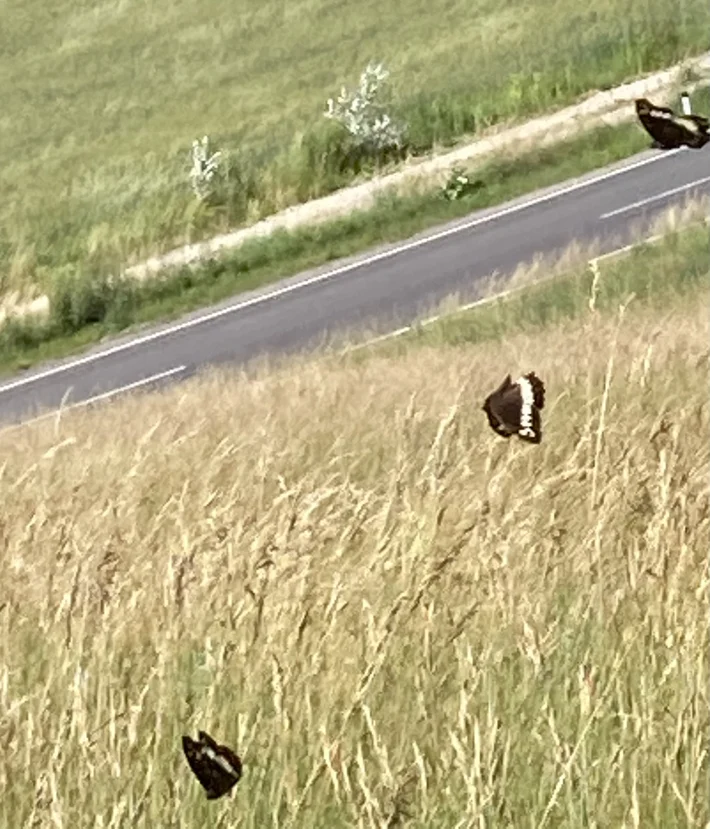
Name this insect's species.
Brintesia circe
